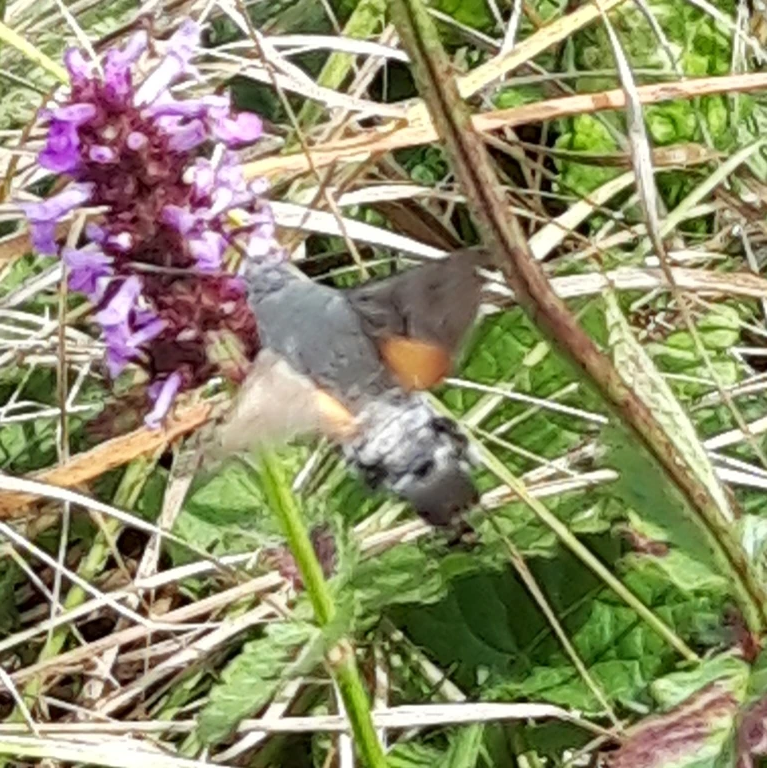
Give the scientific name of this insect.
Macroglossum stellatarum
